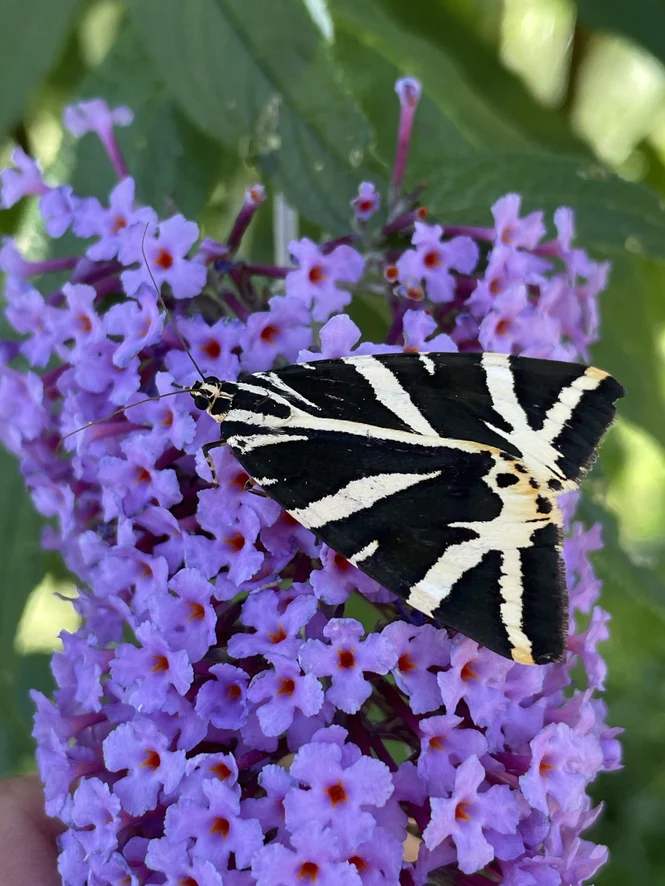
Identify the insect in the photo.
Euplagia quadripunctaria
